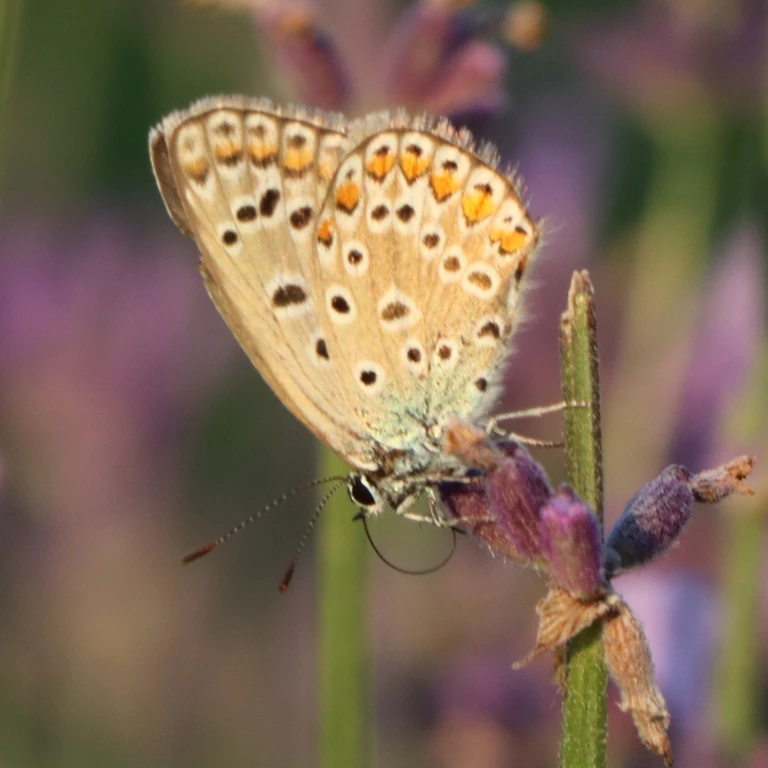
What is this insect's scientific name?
Polyommatus icarus
